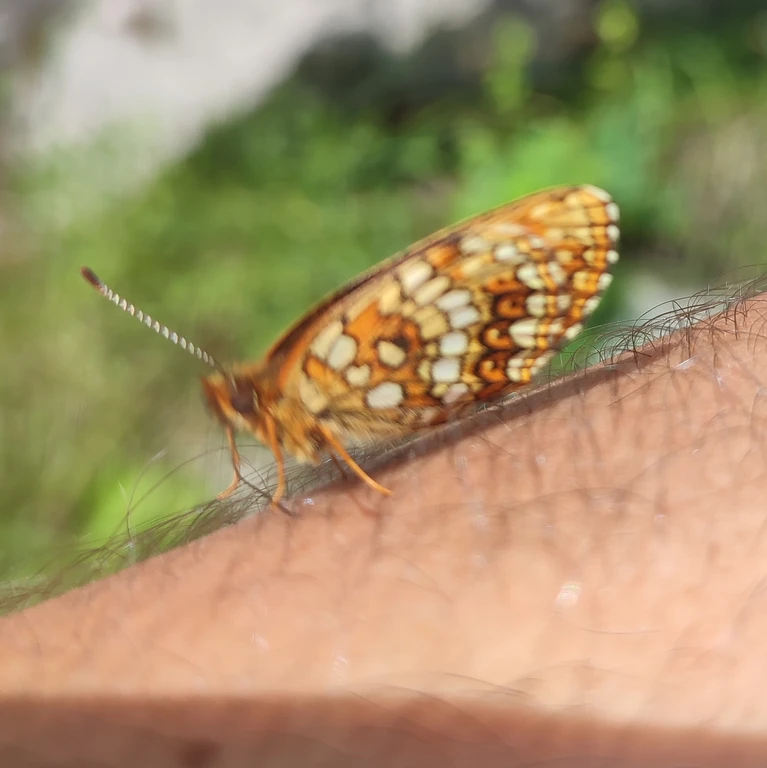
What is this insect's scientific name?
Melitaea diamina
